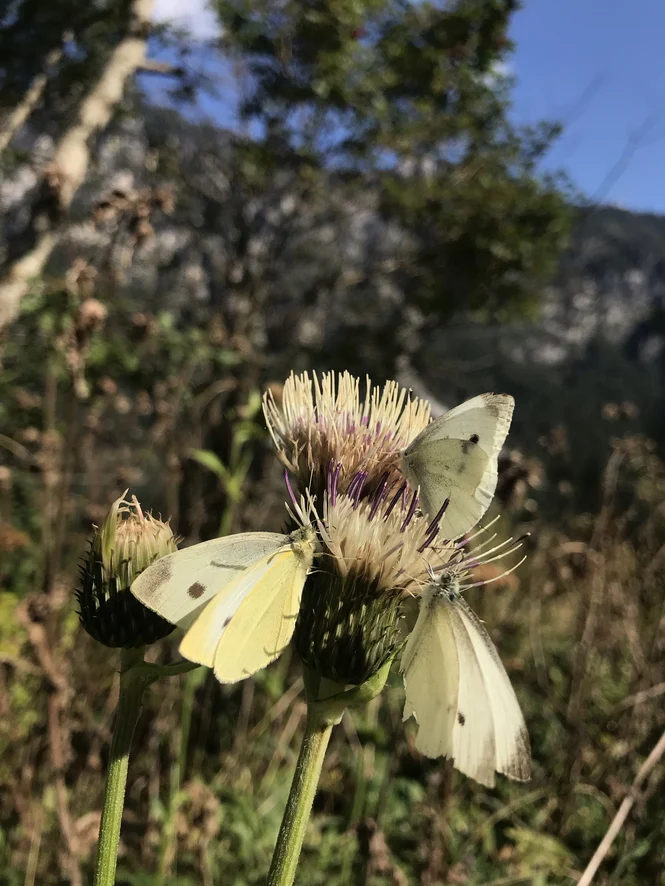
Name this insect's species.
Pieris rapae
